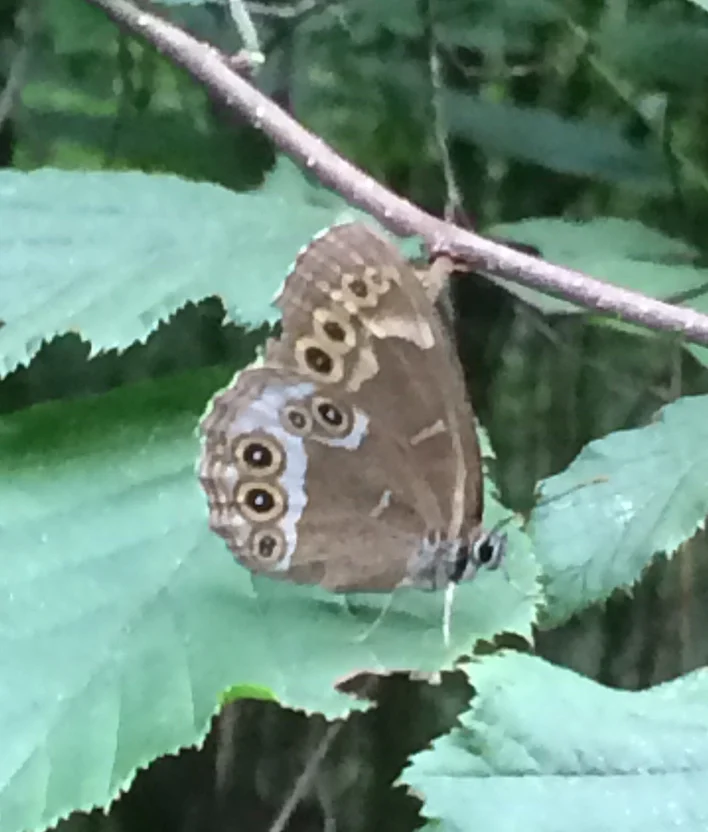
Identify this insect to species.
Lopinga achine (also Pararge achine)
